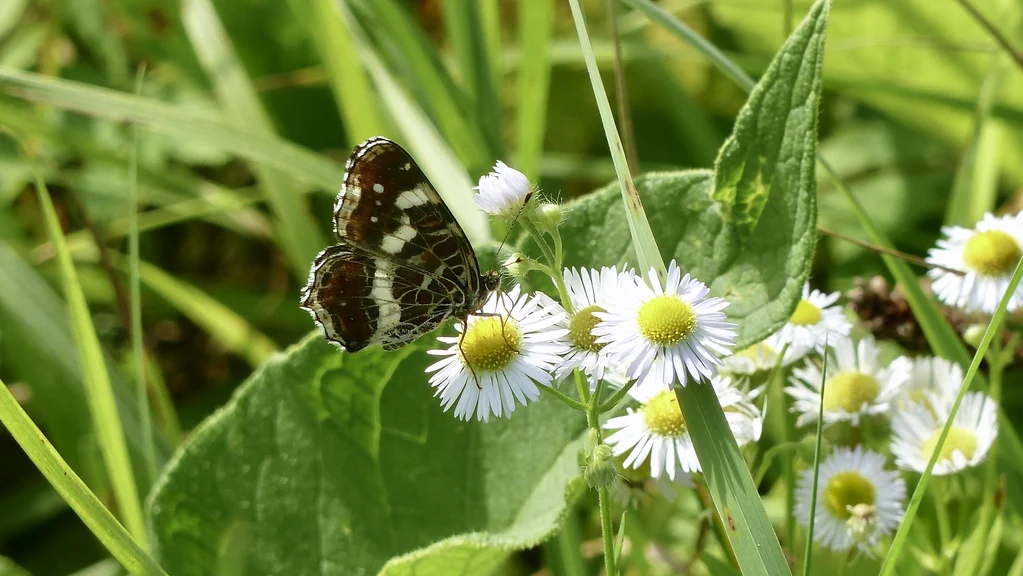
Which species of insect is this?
Araschnia levana
